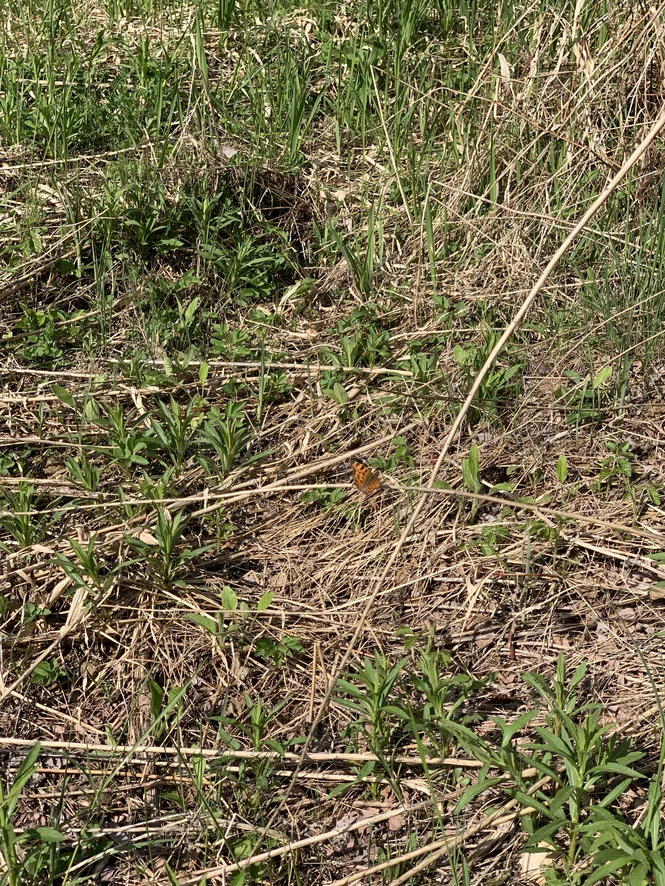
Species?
Polygonia c-album
